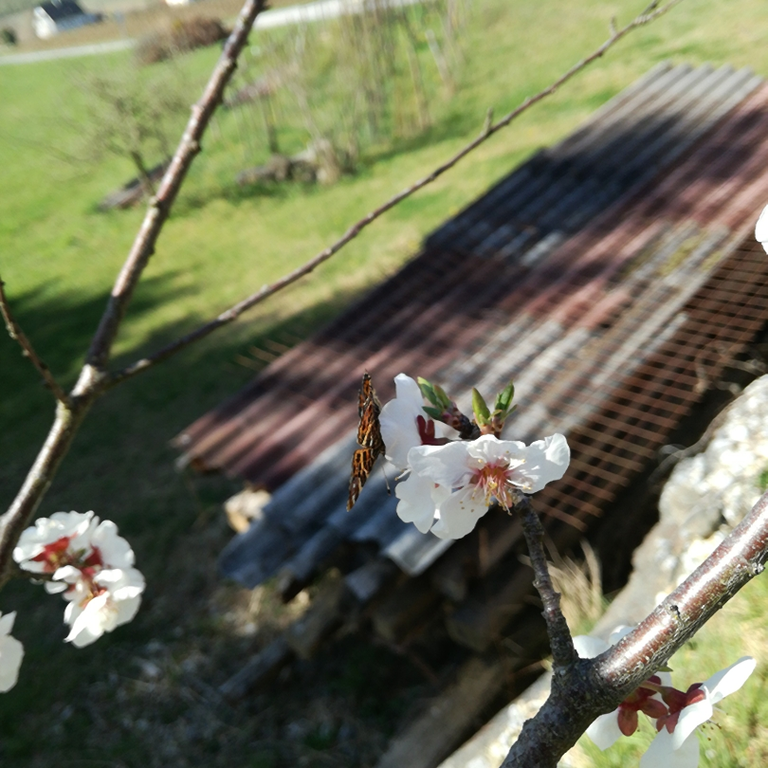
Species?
Araschnia levana
